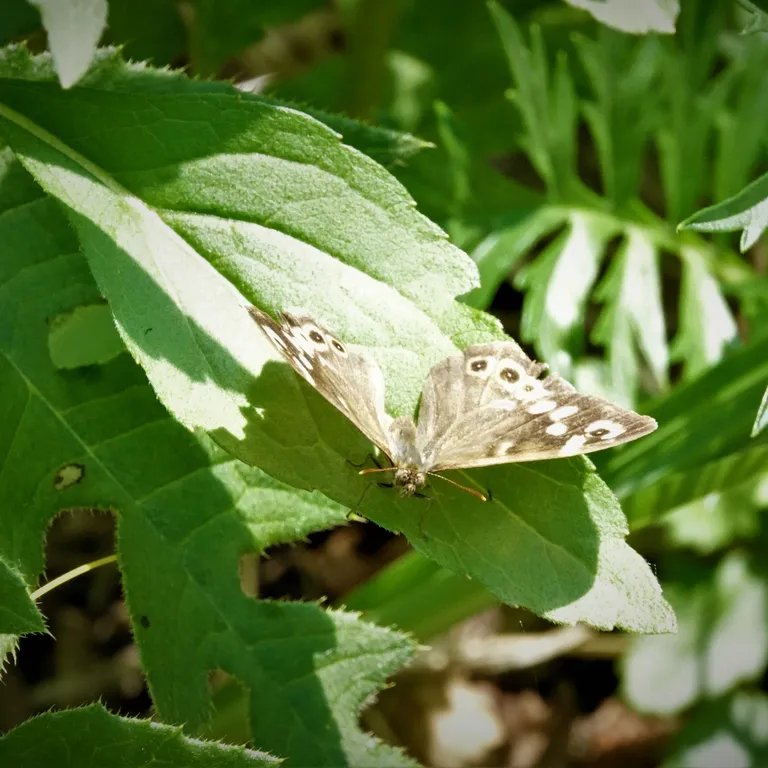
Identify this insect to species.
Pararge aegeria
